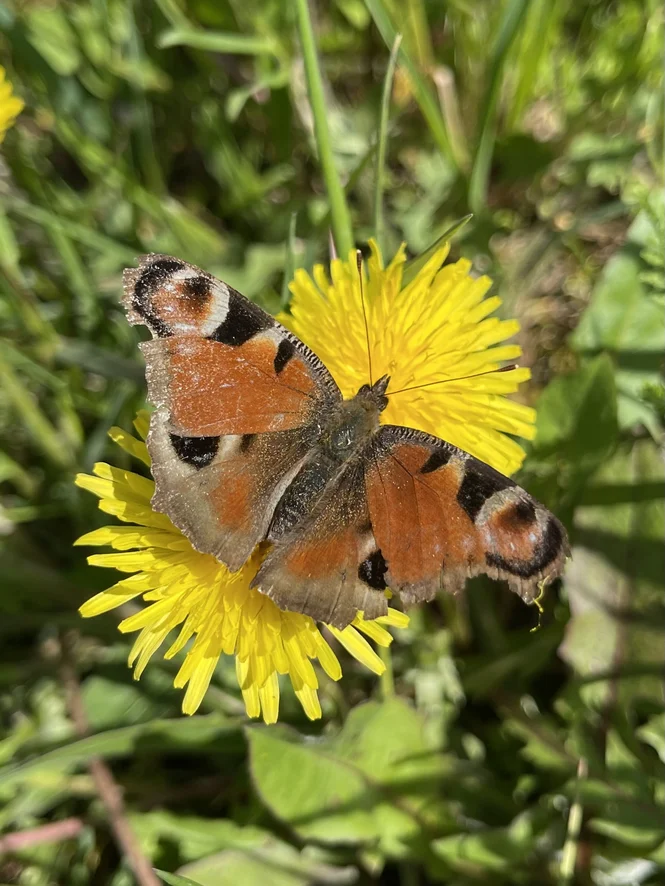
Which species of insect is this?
Aglais io
